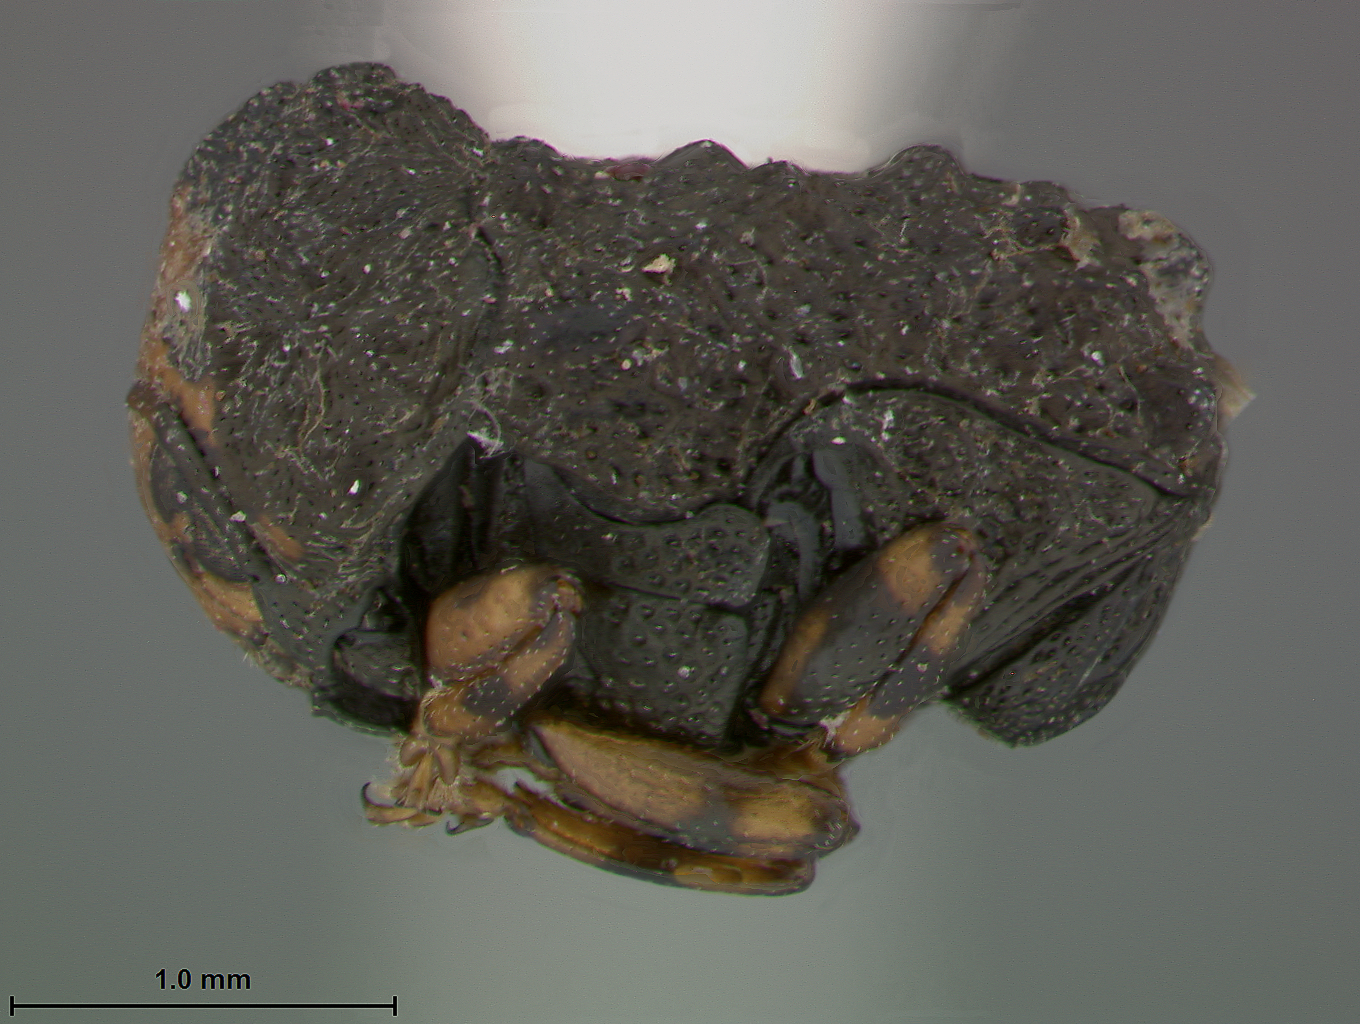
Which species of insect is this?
Exema elliptica
